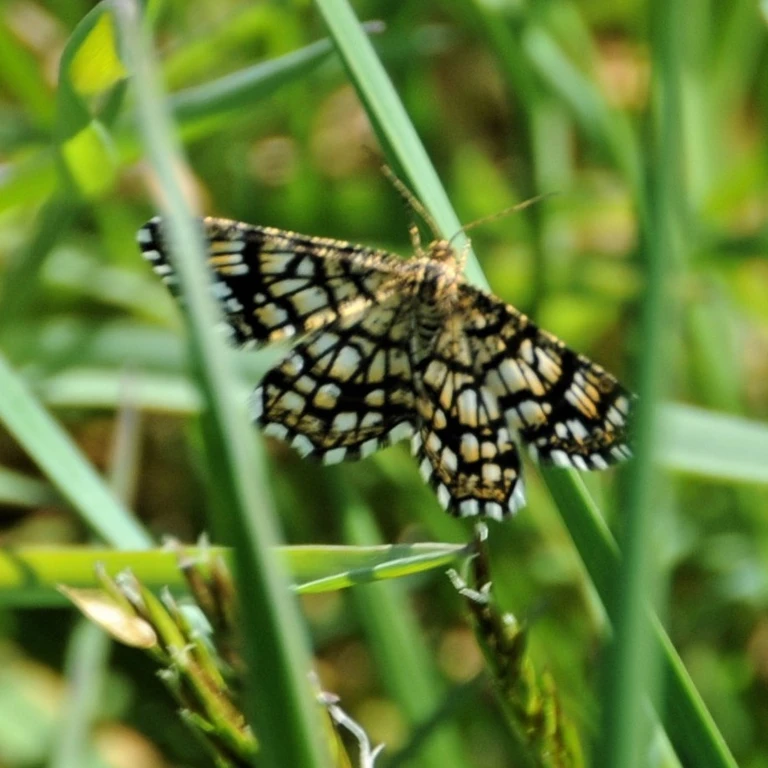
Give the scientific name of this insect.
Chiasmia clathrata
